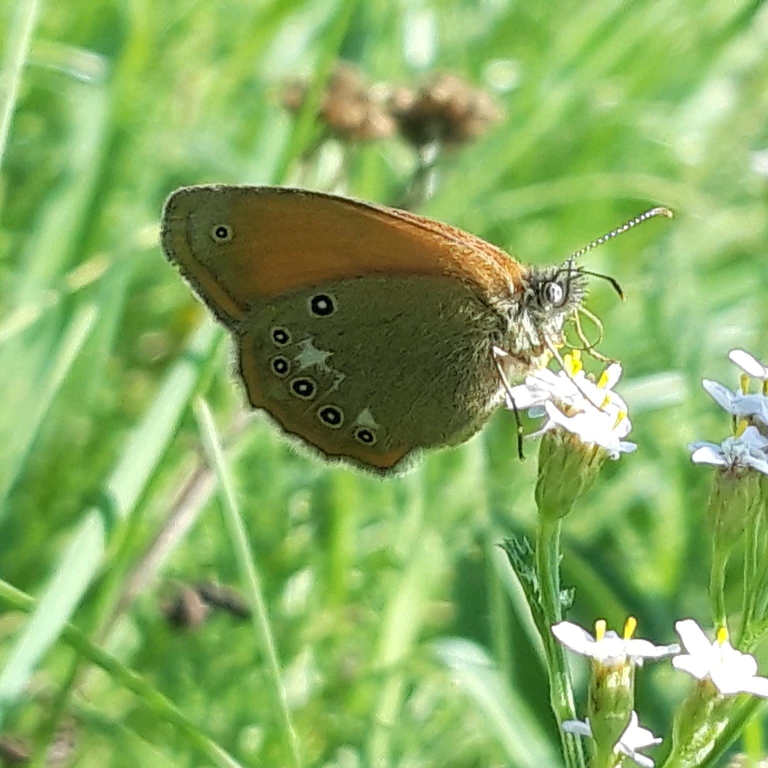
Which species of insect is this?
Coenonympha glycerion (also Coenonympha iphis)
